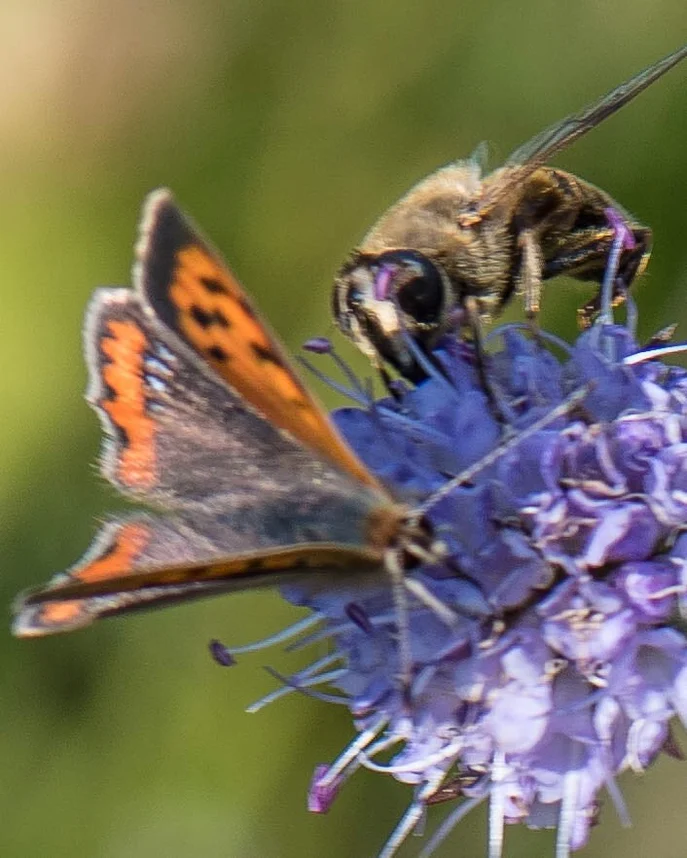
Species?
Lycaena phlaeas
